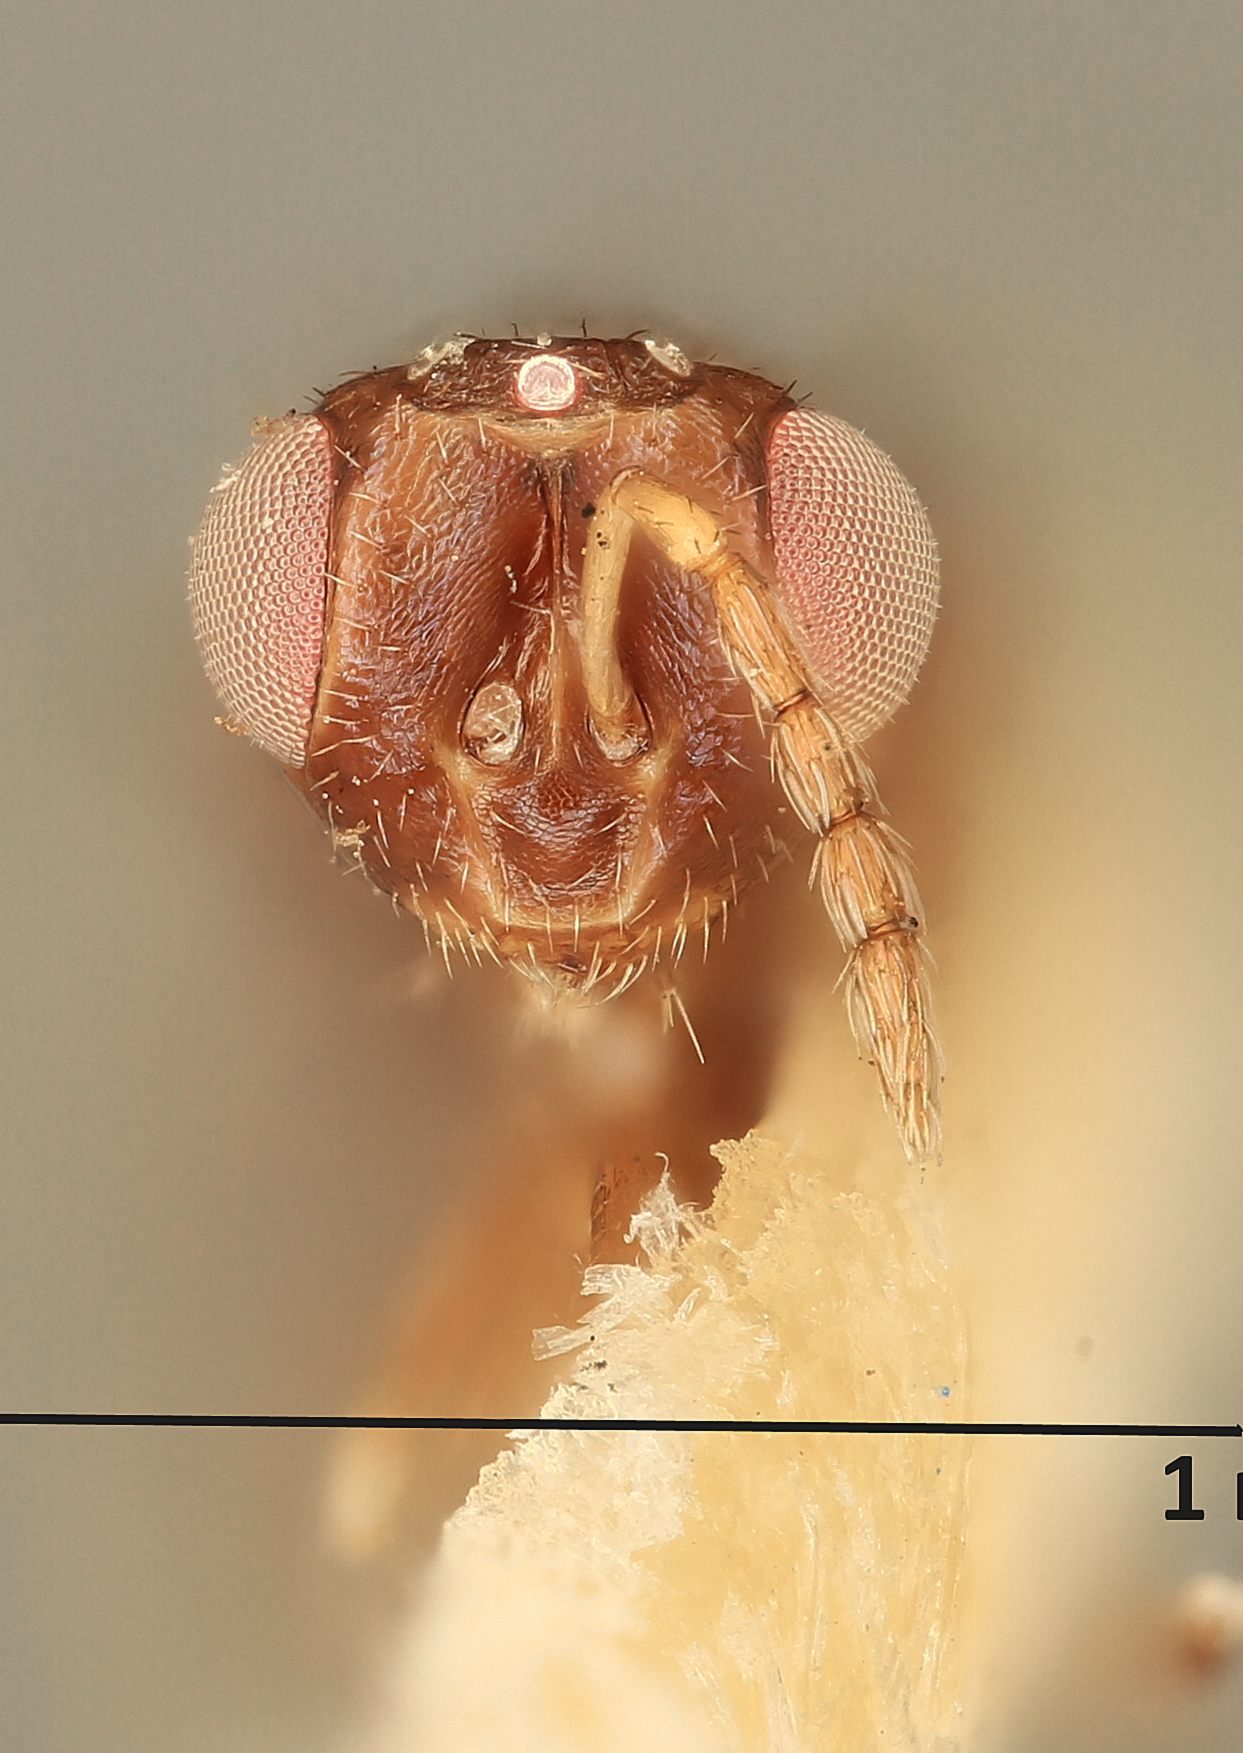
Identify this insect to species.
Tetrastichus sobrius
